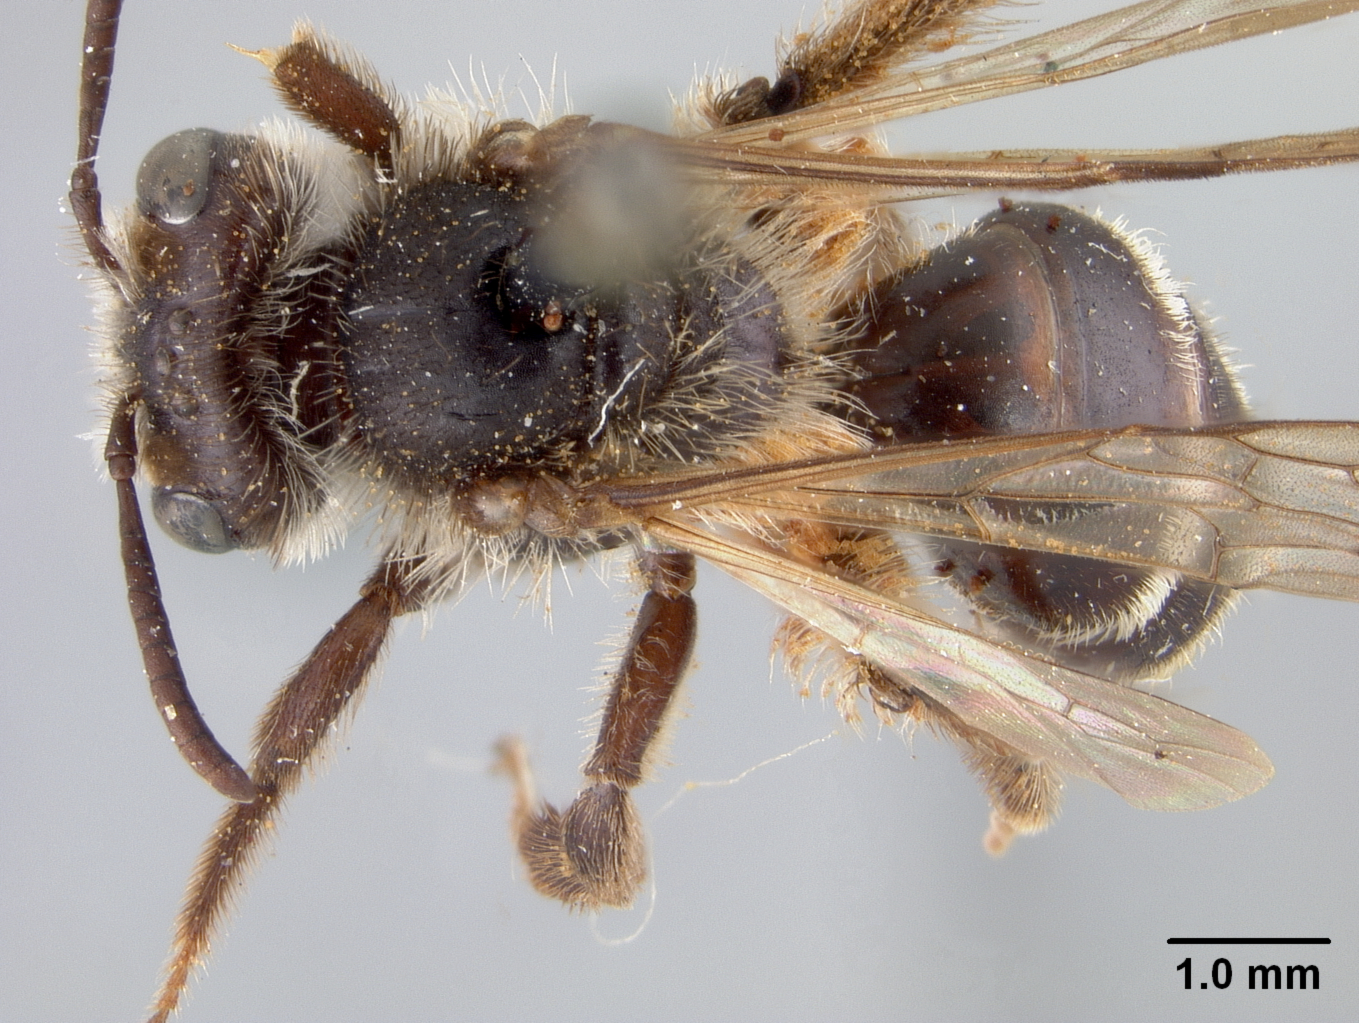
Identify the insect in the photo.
Andrena robervalensis
